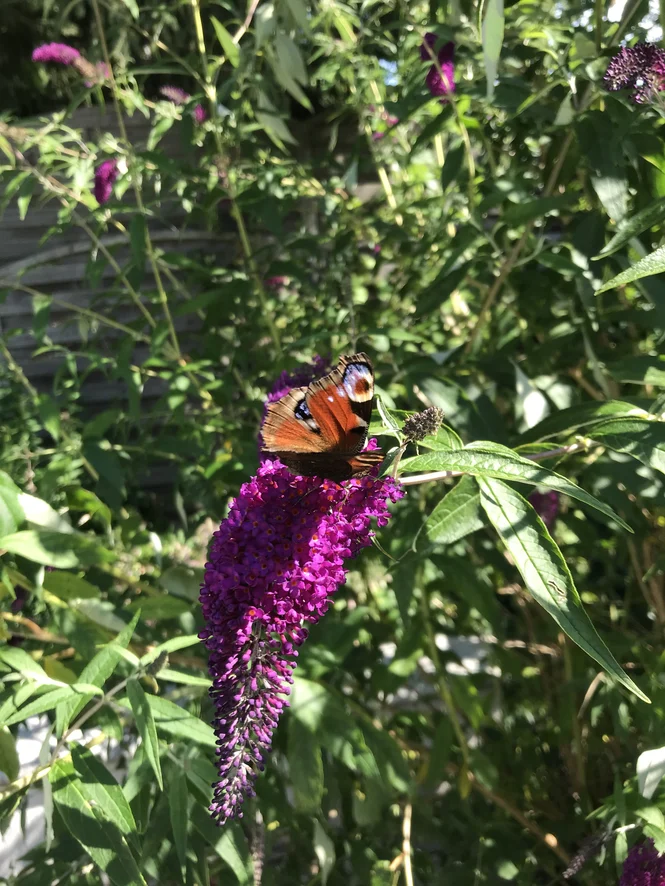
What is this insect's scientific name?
Aglais io
